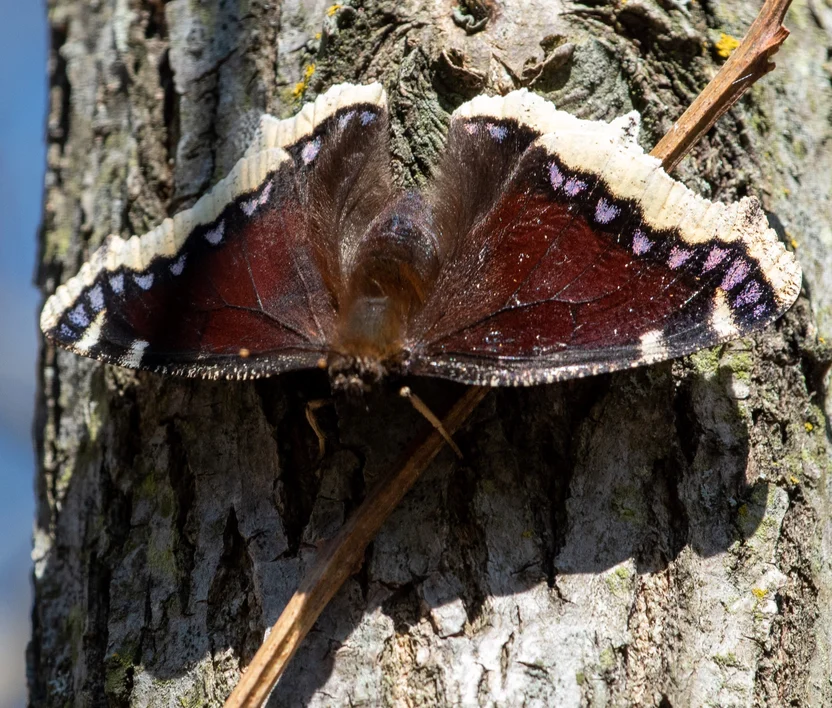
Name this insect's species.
Nymphalis antiopa
